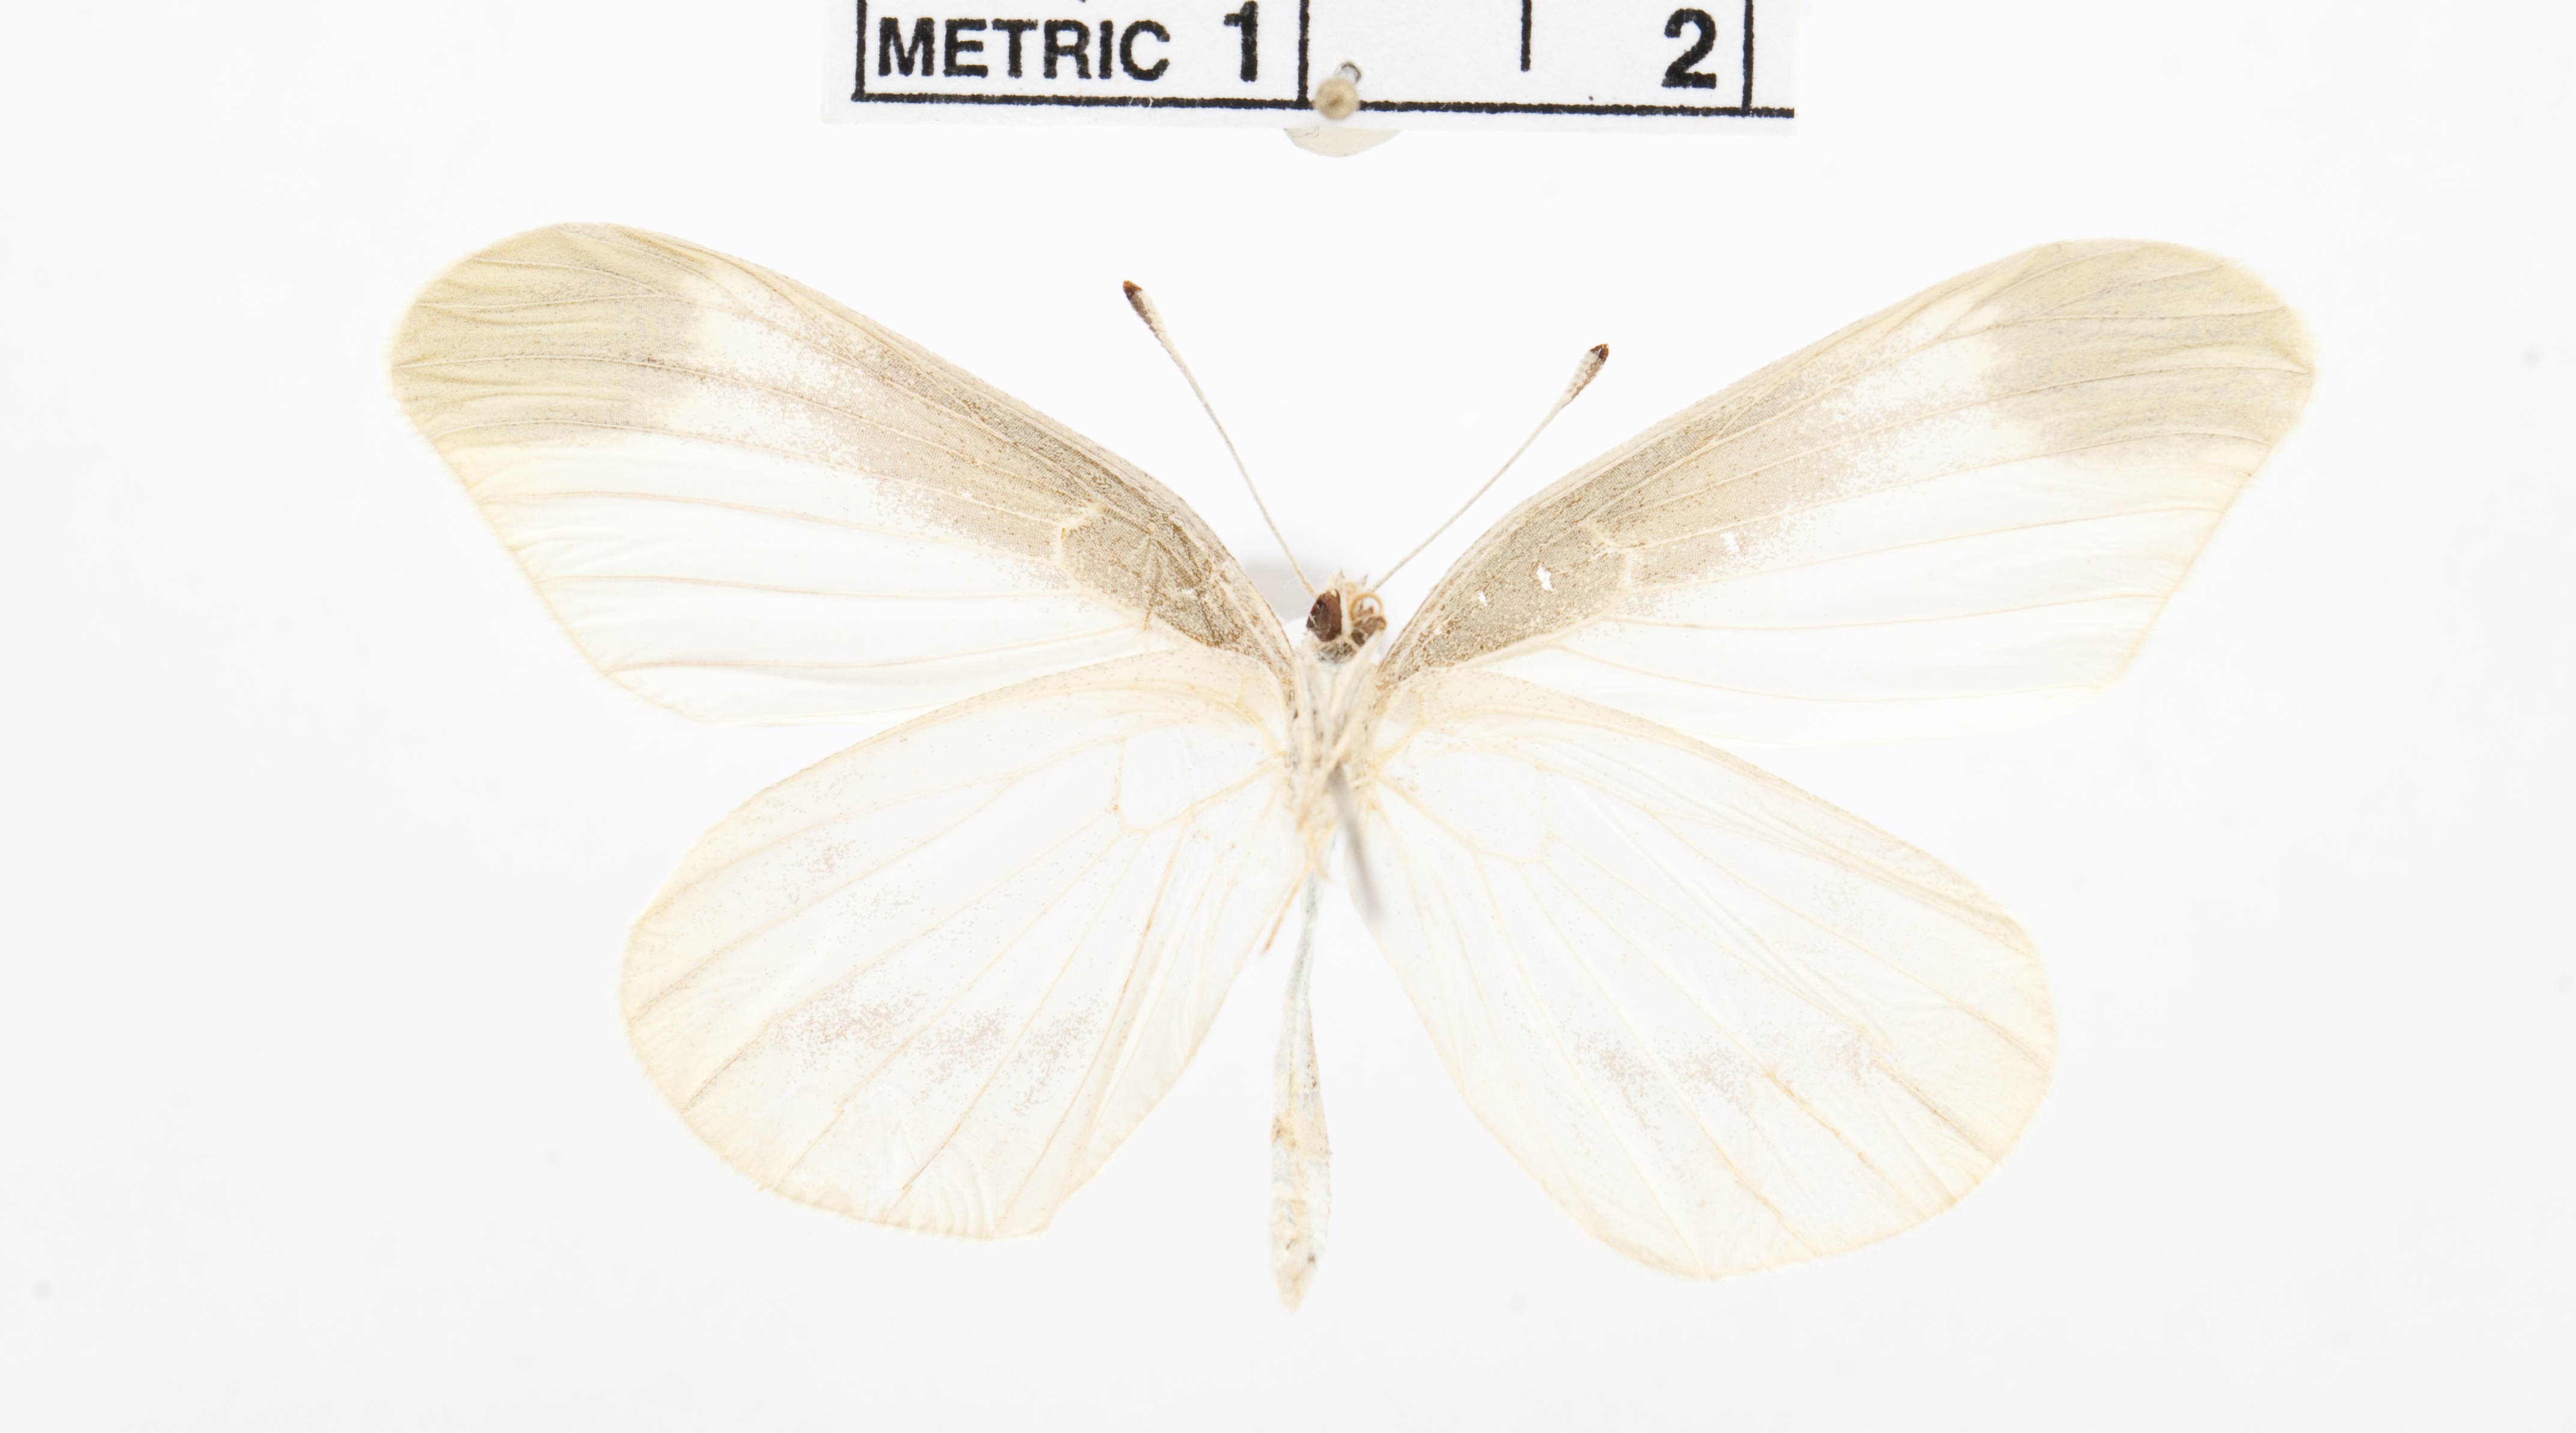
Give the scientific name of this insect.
Leptidea gigantea
